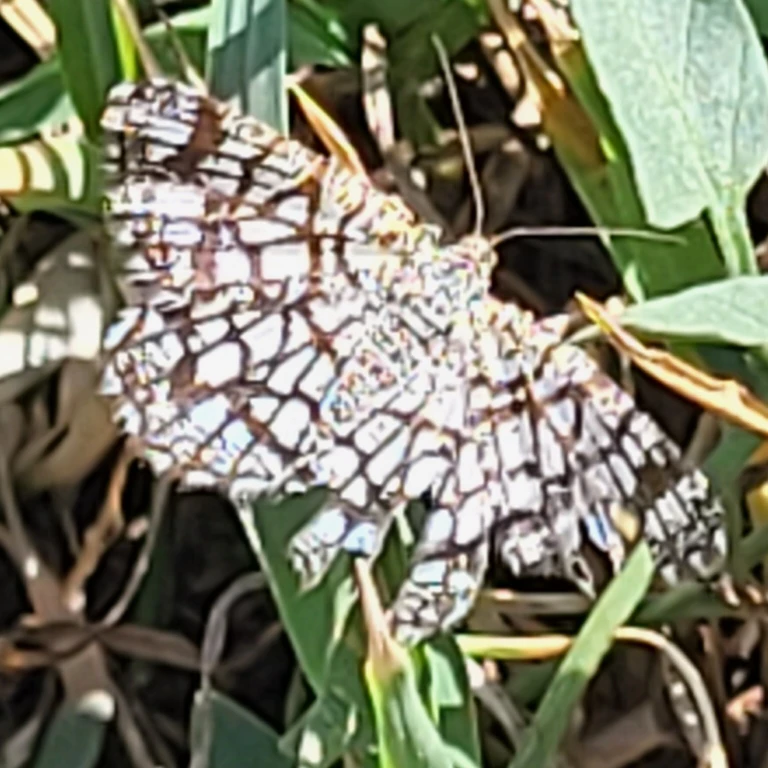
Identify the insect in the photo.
Chiasmia clathrata
